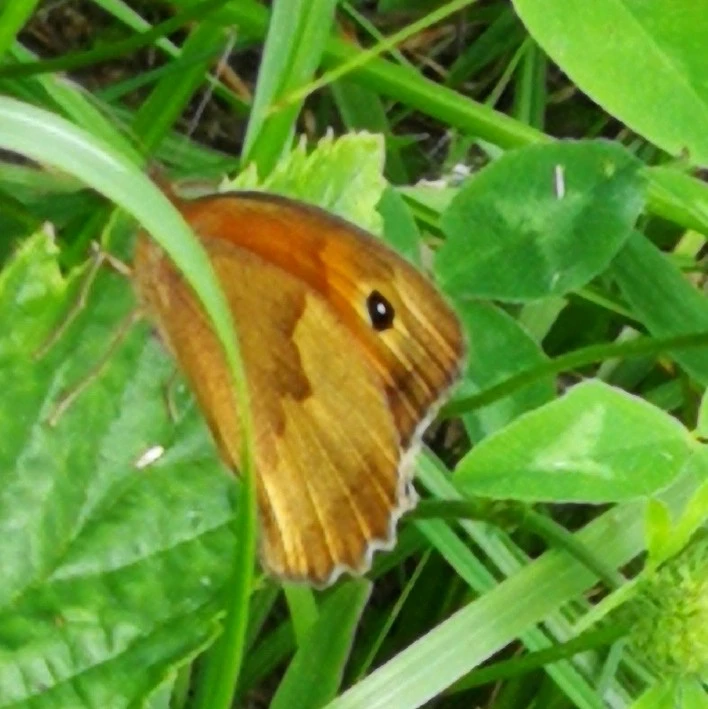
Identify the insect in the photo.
Maniola jurtina
